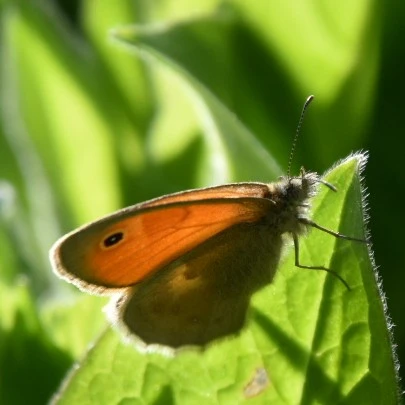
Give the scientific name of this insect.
Coenonympha pamphilus
